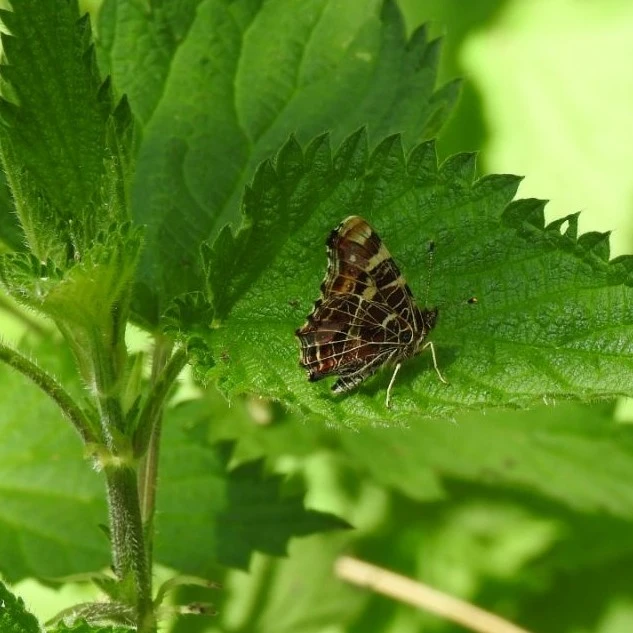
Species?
Araschnia levana
